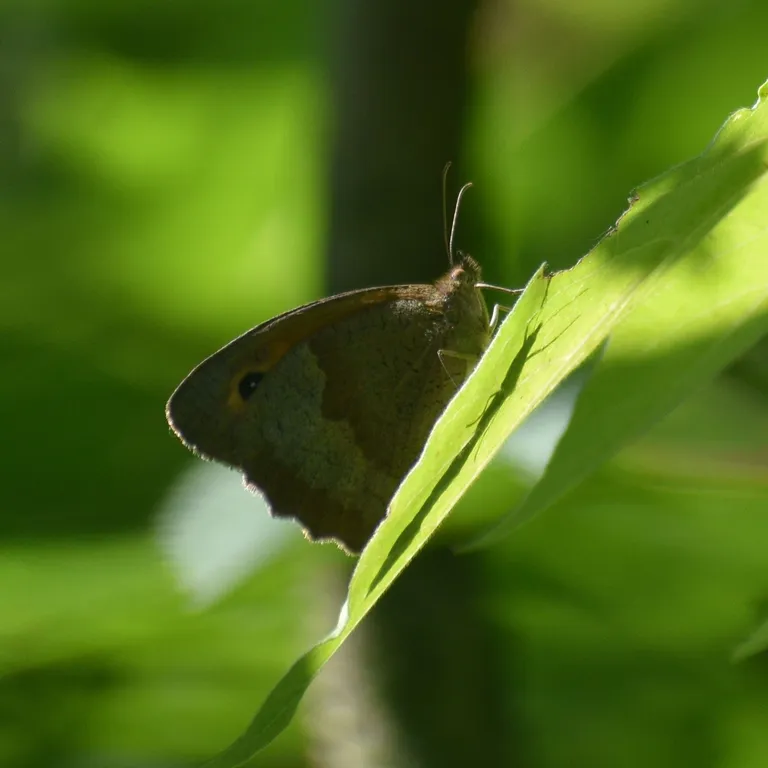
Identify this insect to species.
Maniola jurtina
